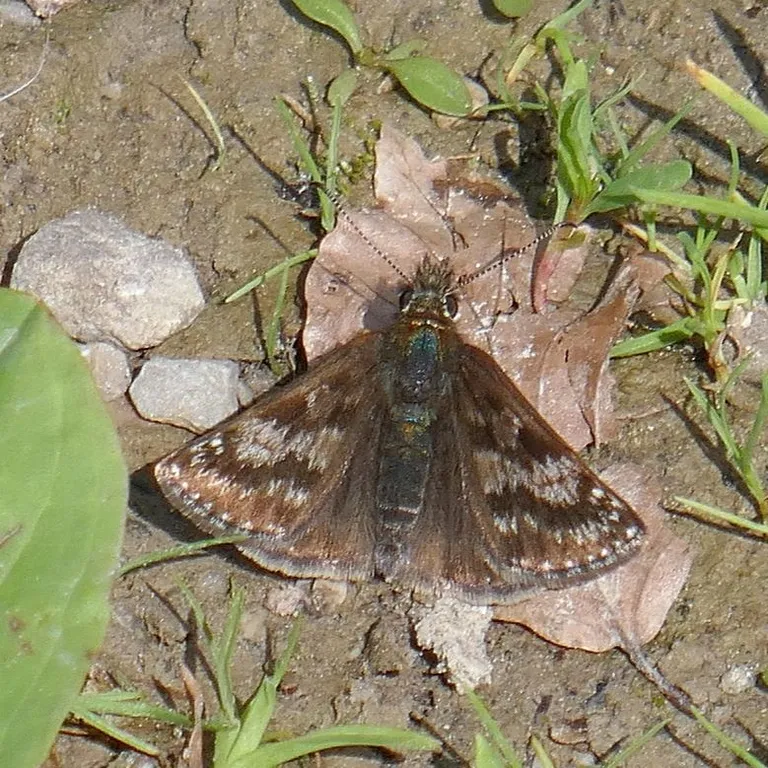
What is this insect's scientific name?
Erynnis tages
